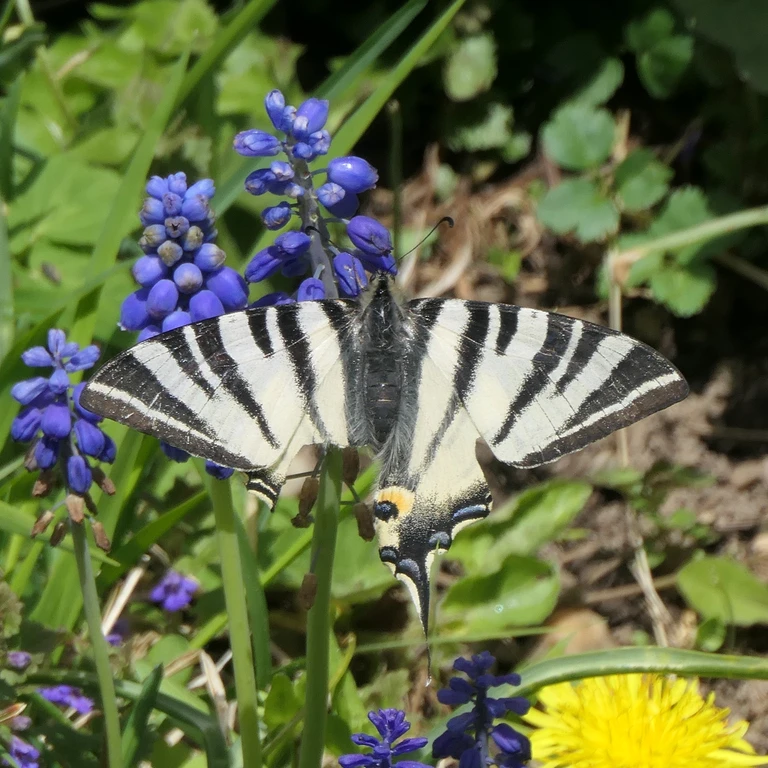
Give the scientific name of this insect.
Iphiclides podalirius
